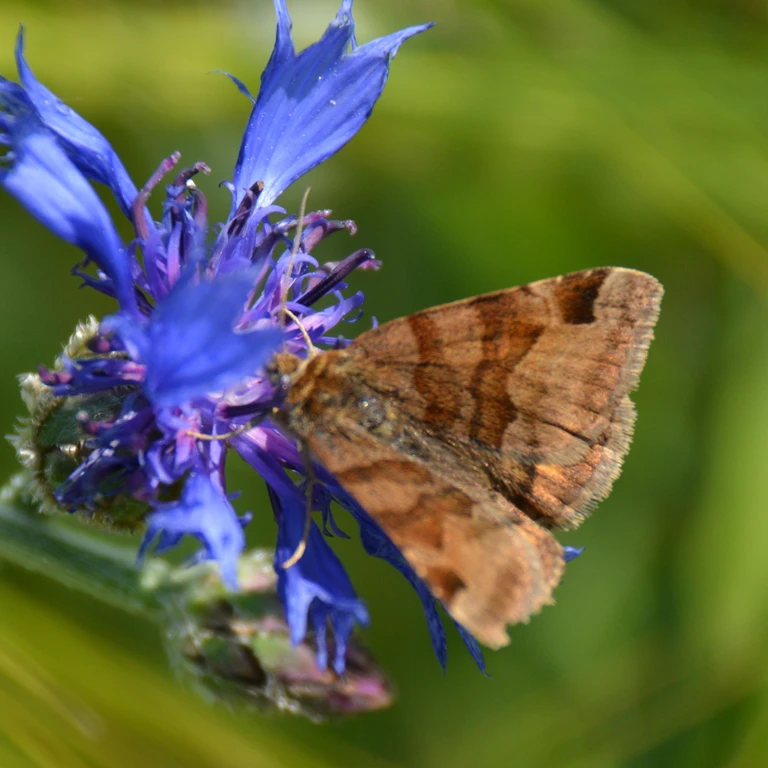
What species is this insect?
Euclidia glyphica
